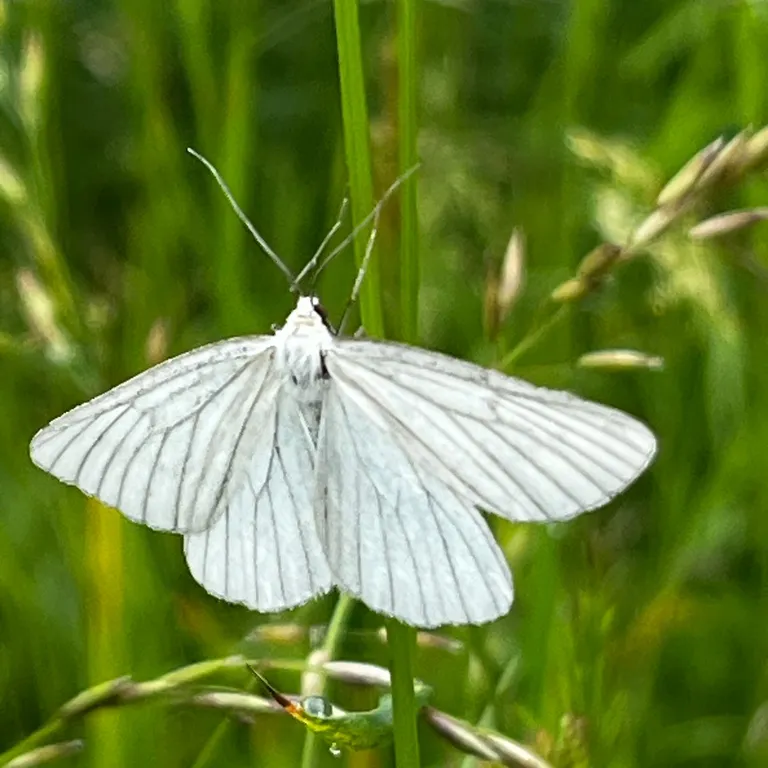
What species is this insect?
Siona lineata
